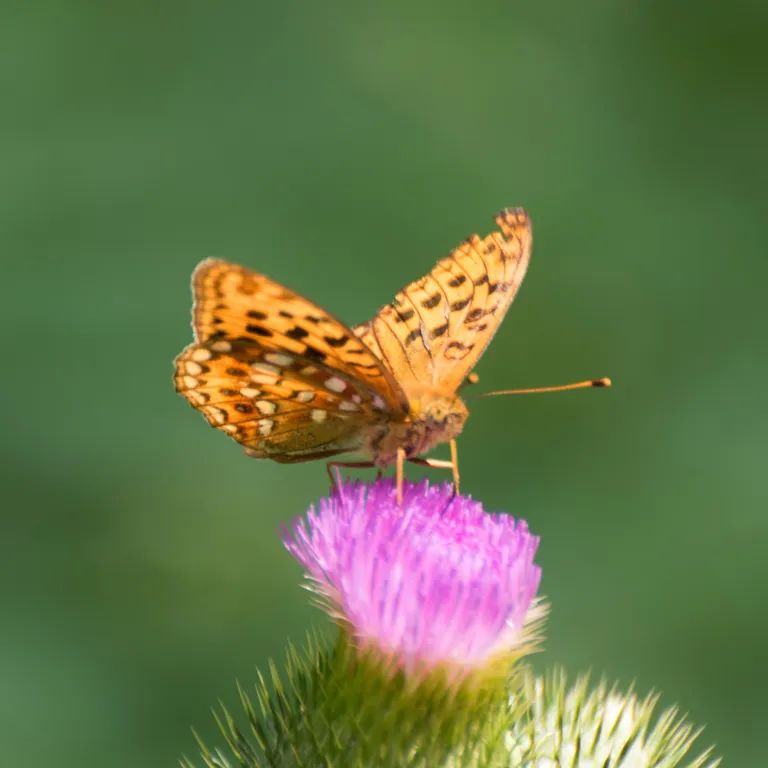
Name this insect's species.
Fabriciana adippe
